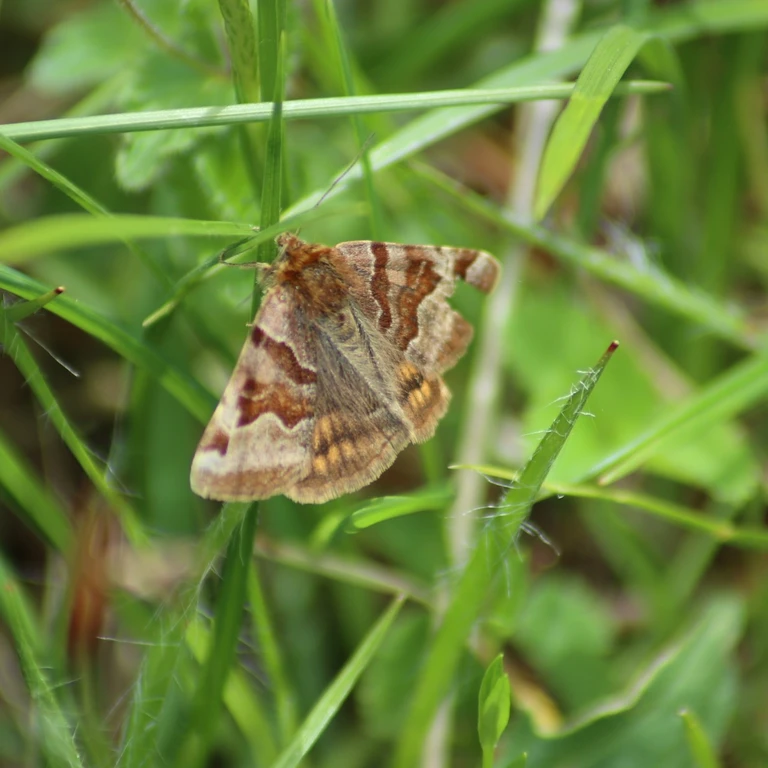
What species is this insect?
Euclidia glyphica
